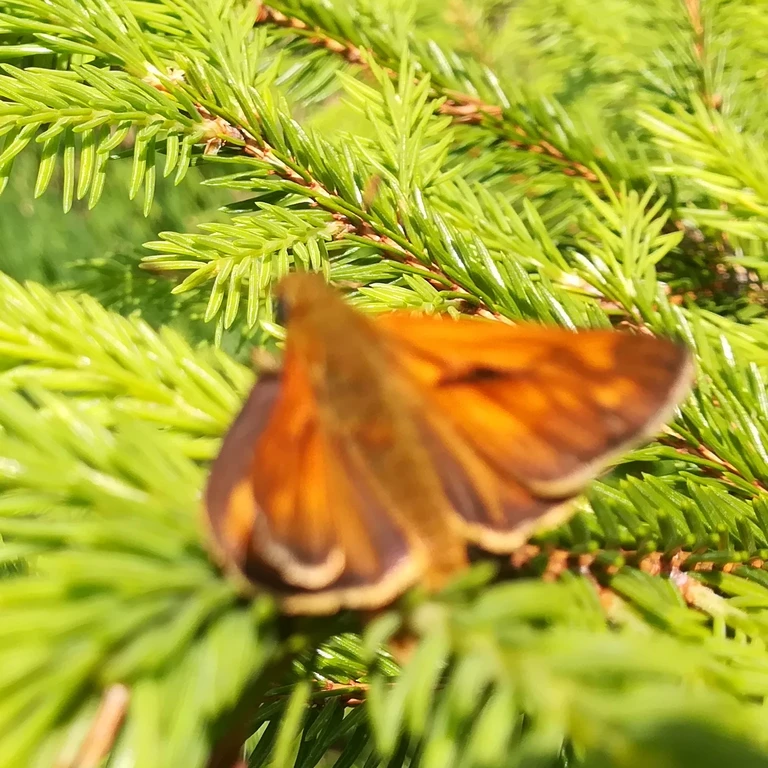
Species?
Ochlodes sylvanus (also Ochlodes venata)
